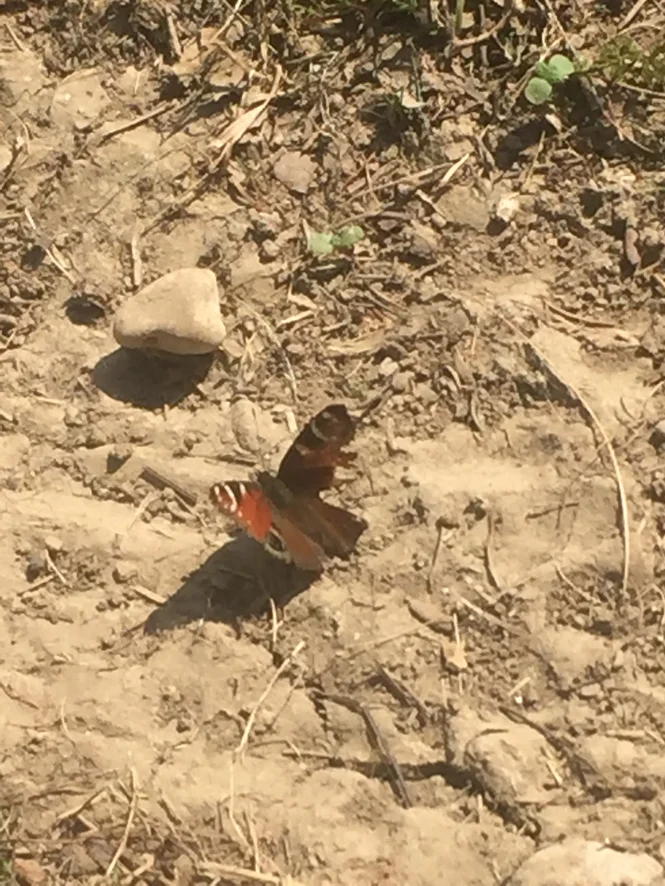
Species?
Aglais io
